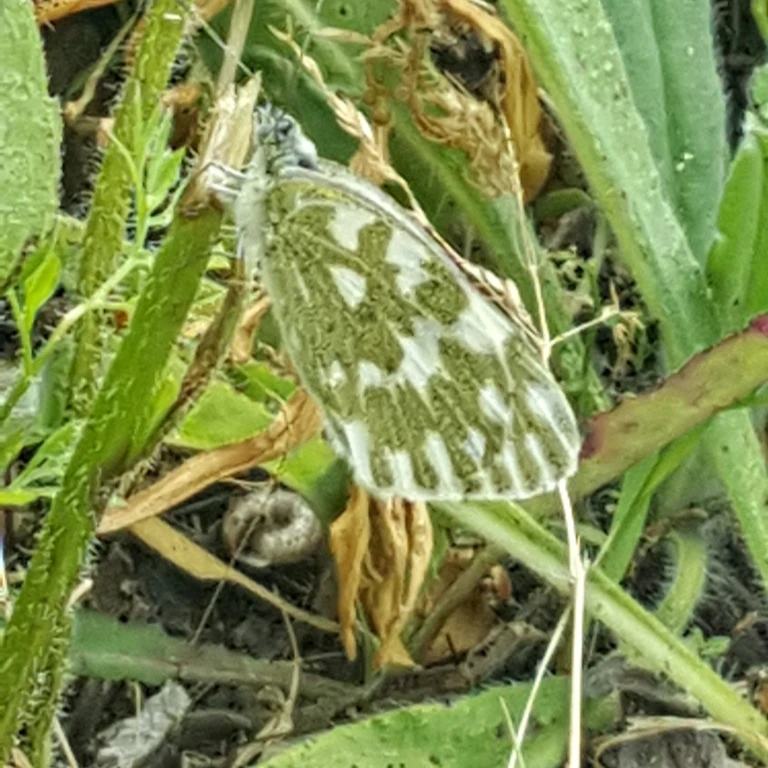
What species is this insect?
Pontia edusa
